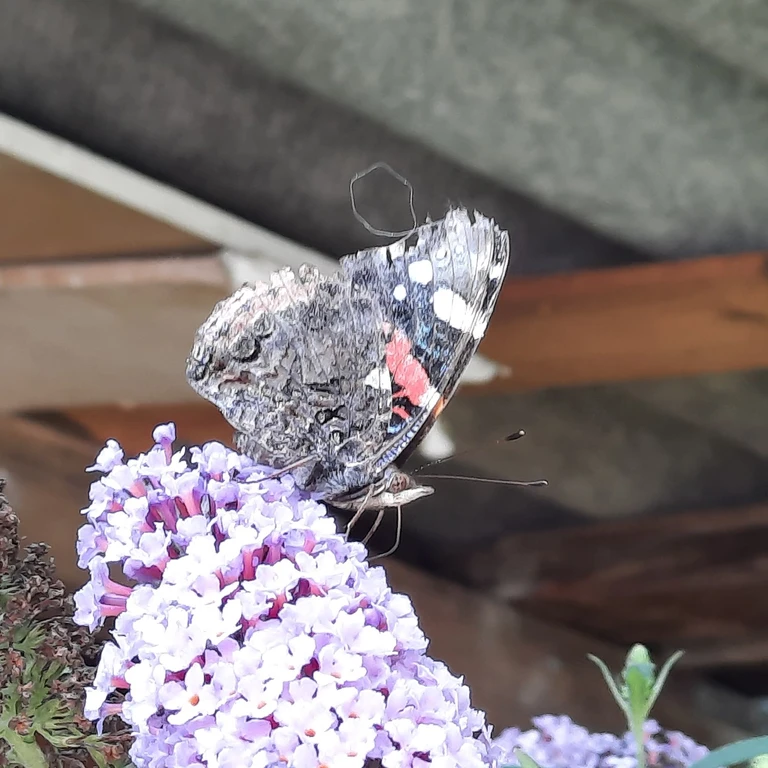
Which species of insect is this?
Vanessa atalanta
